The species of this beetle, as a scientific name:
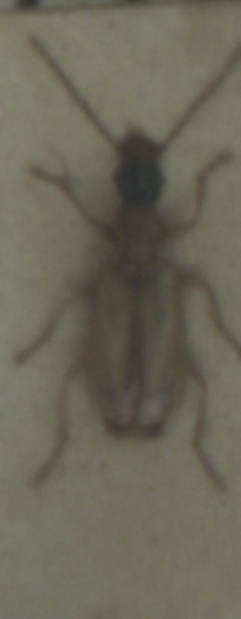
Demetrias atricapillus
